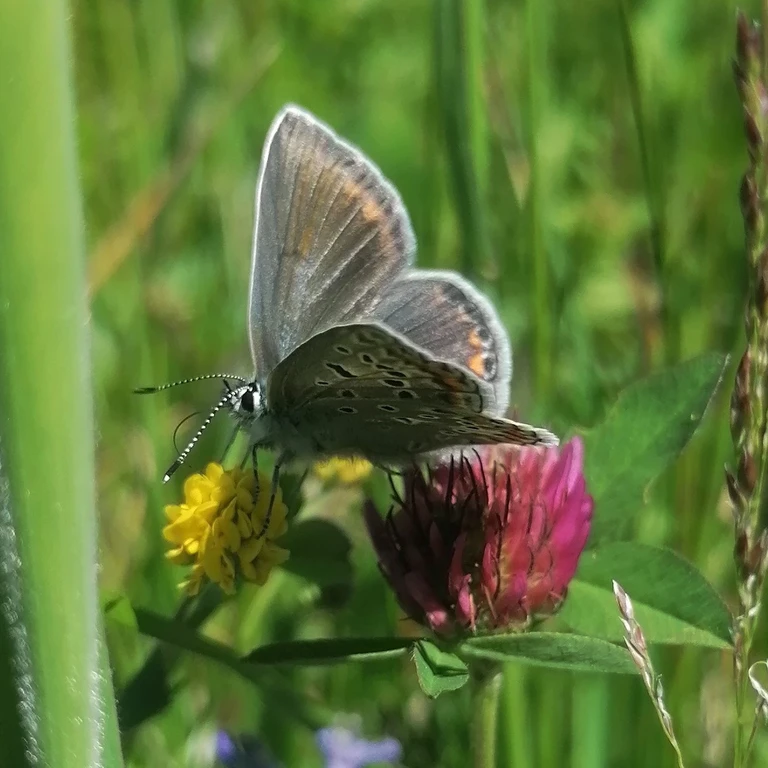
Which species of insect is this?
Polyommatus icarus
